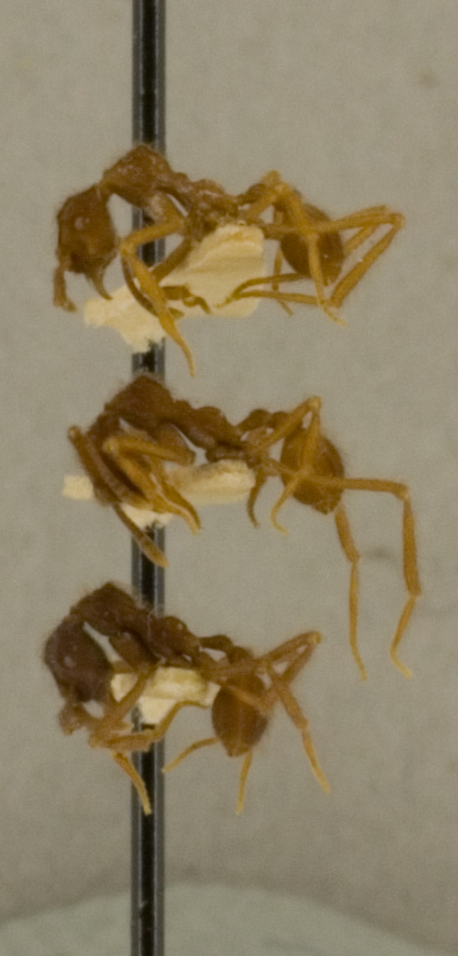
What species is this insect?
Apterostigma auriculatum
